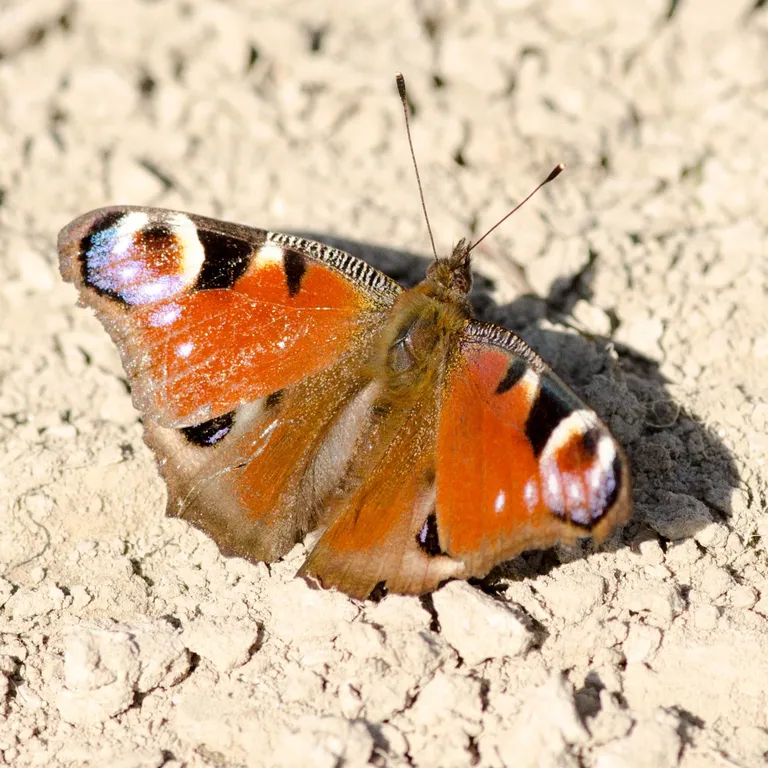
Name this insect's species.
Aglais io
